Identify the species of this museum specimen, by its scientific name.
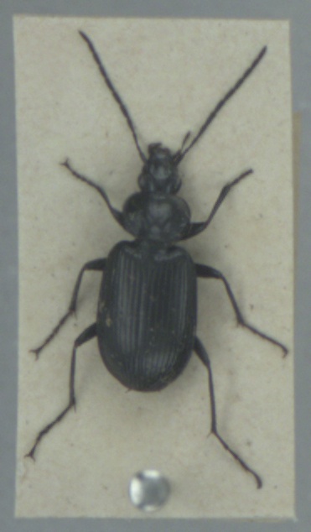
Agonum emarginatum
